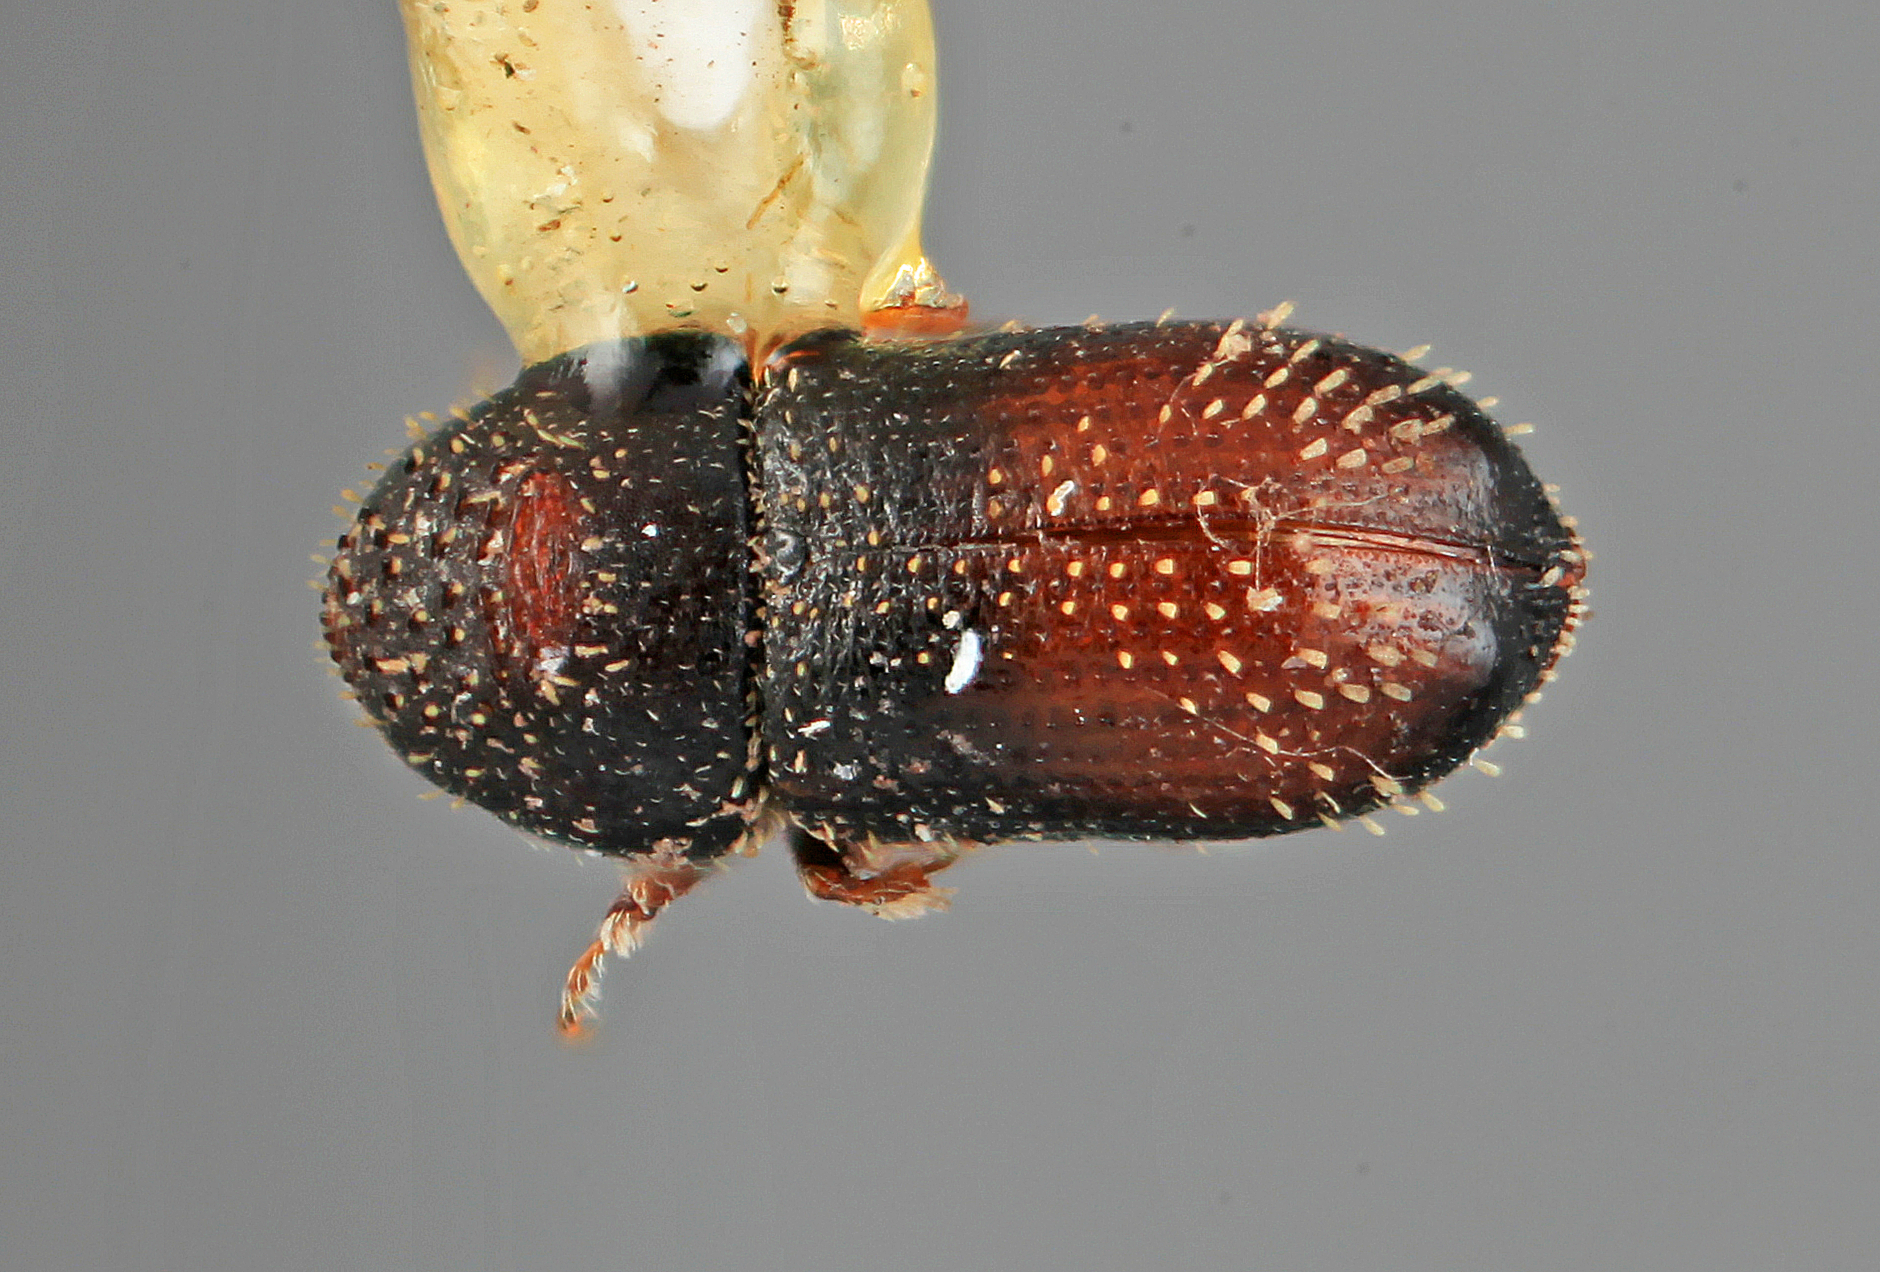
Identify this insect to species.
Pseudothysanoes bullatus
